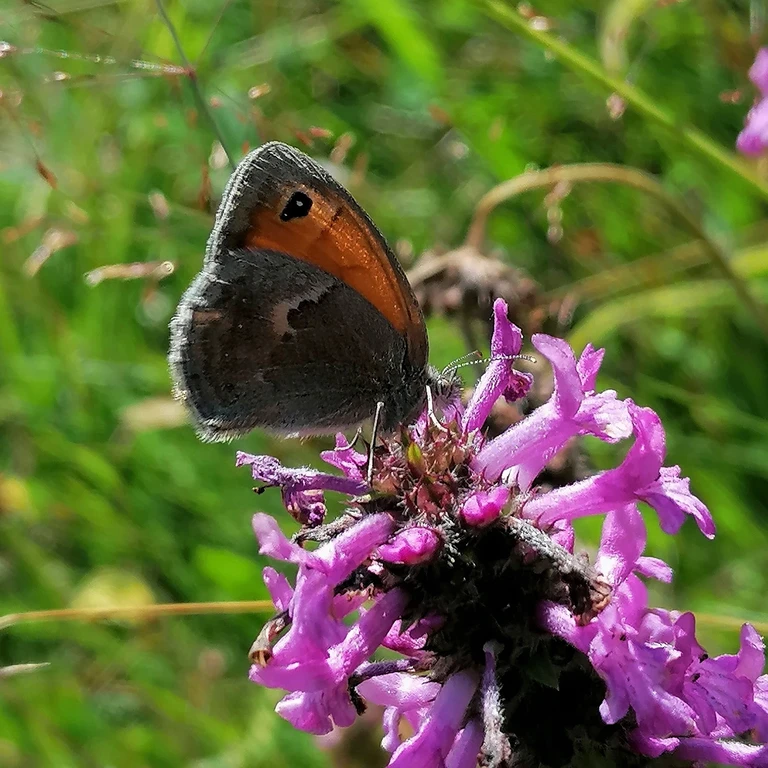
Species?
Coenonympha pamphilus
